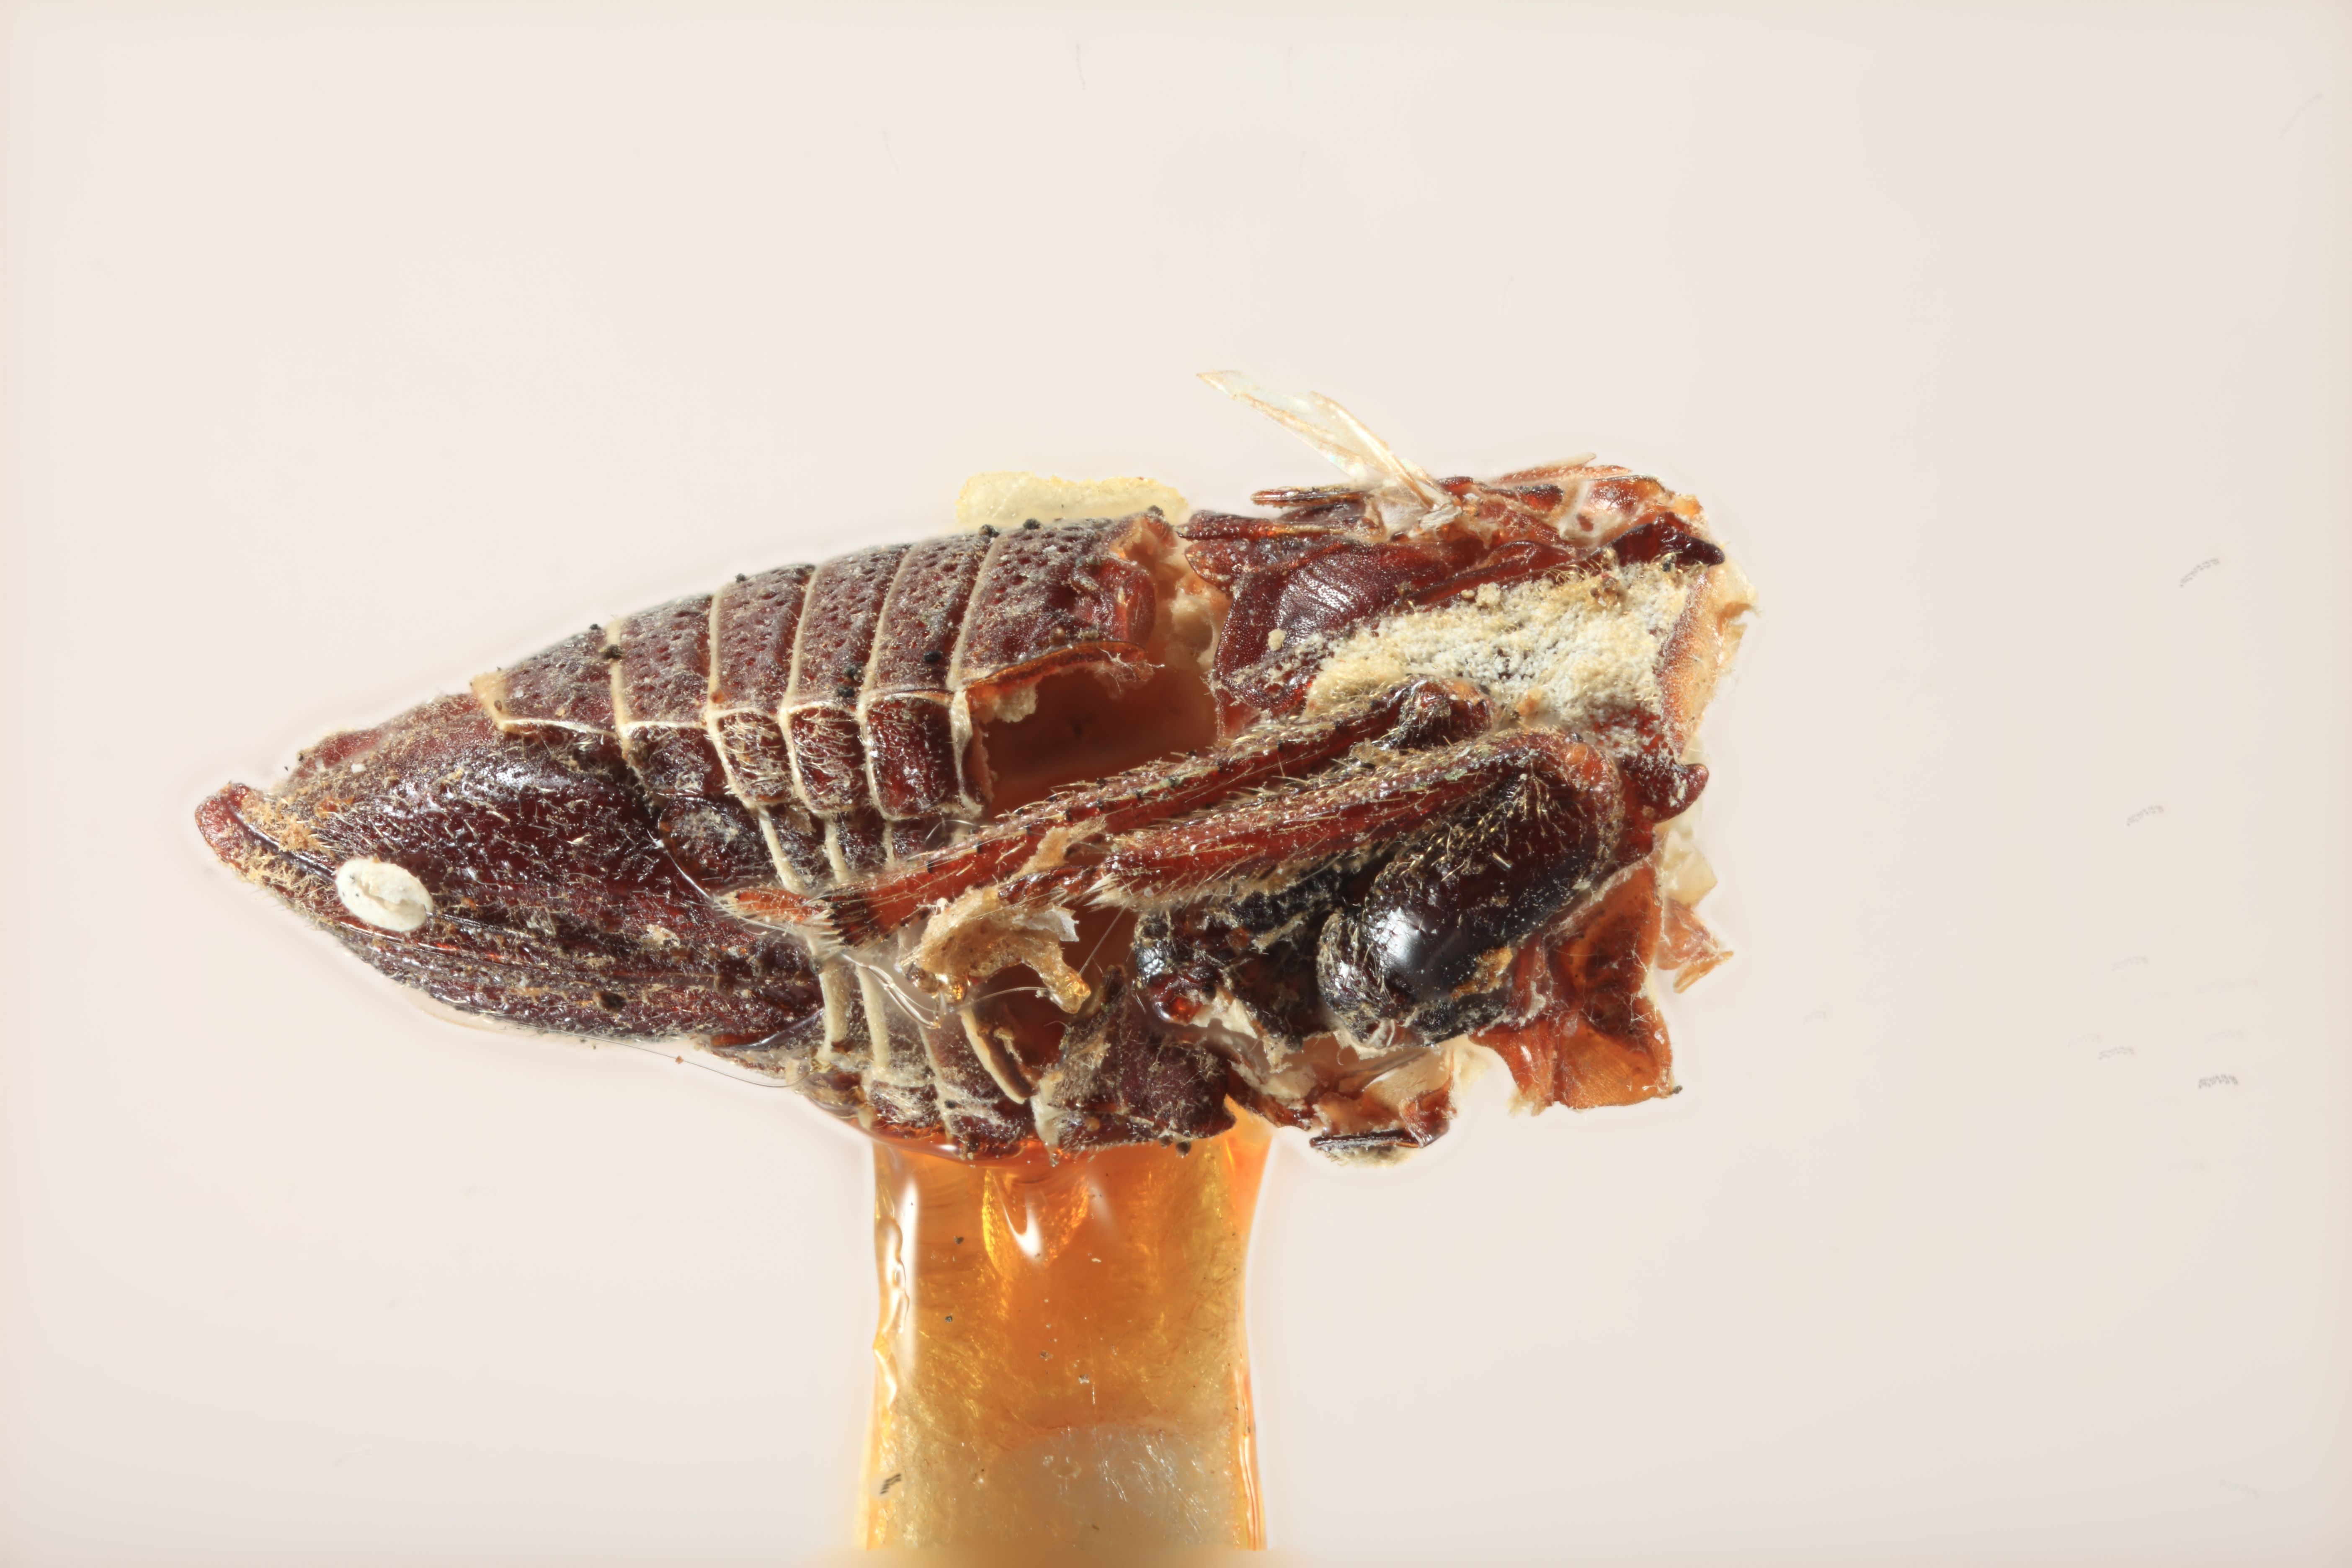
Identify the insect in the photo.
Dingkana borealis
